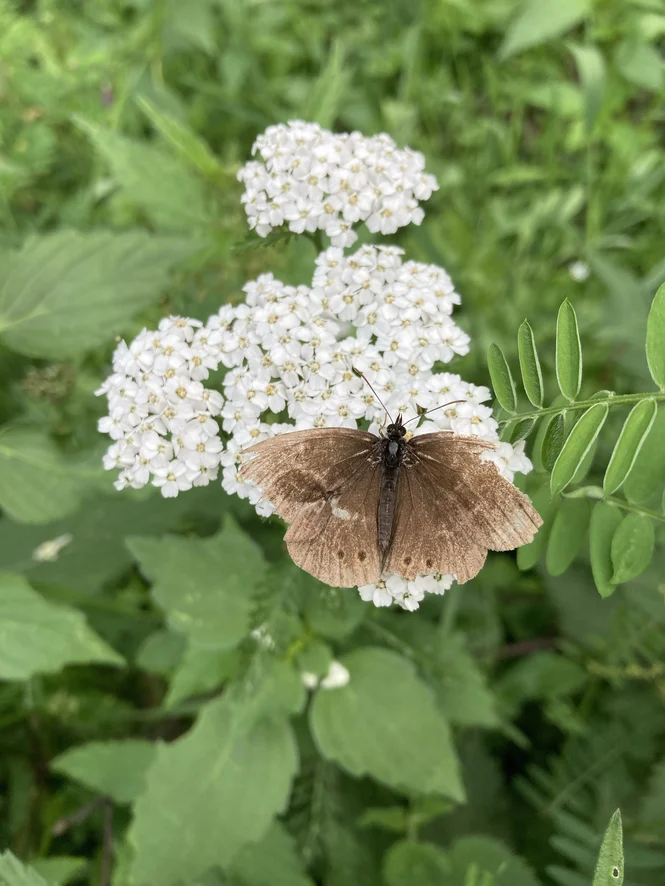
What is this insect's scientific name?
Aphantopus hyperantus
